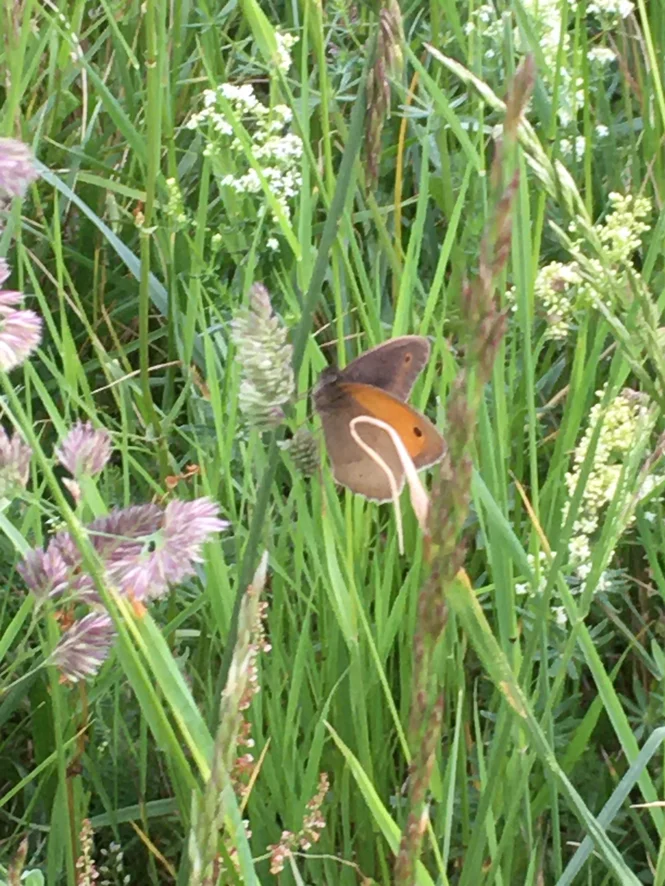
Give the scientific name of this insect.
Maniola jurtina
